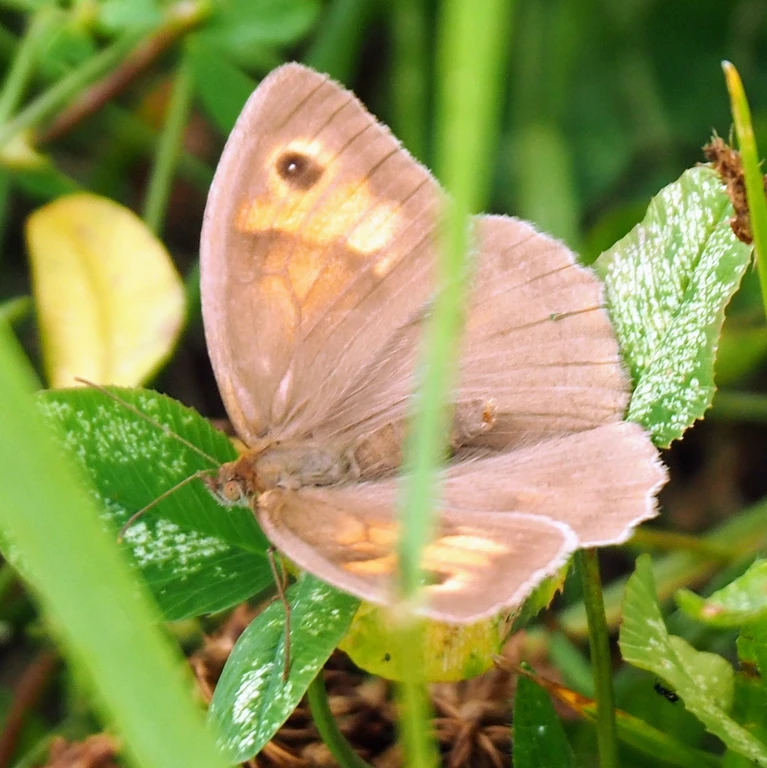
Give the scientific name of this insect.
Maniola jurtina
